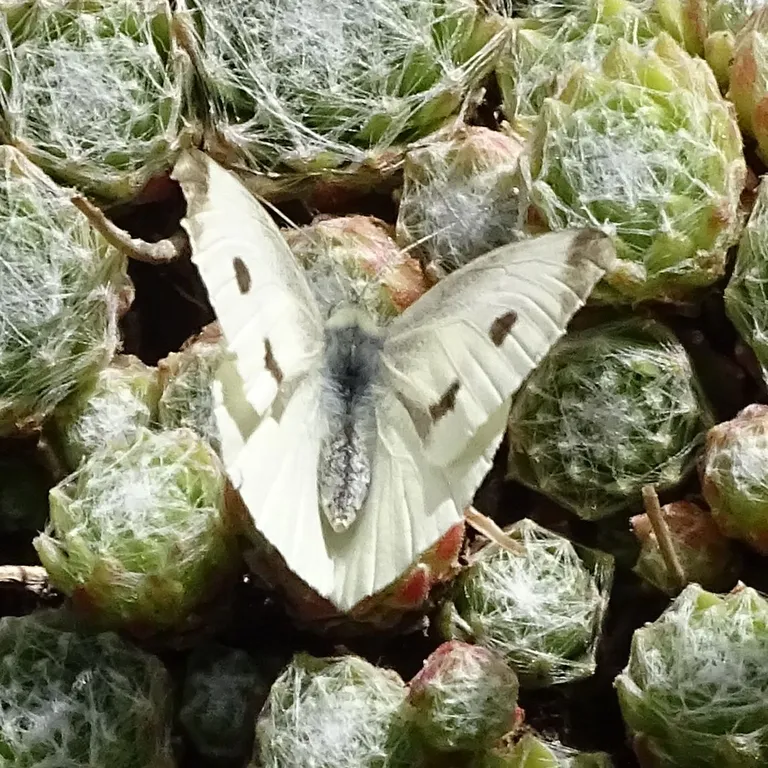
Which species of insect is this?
Pieris rapae
